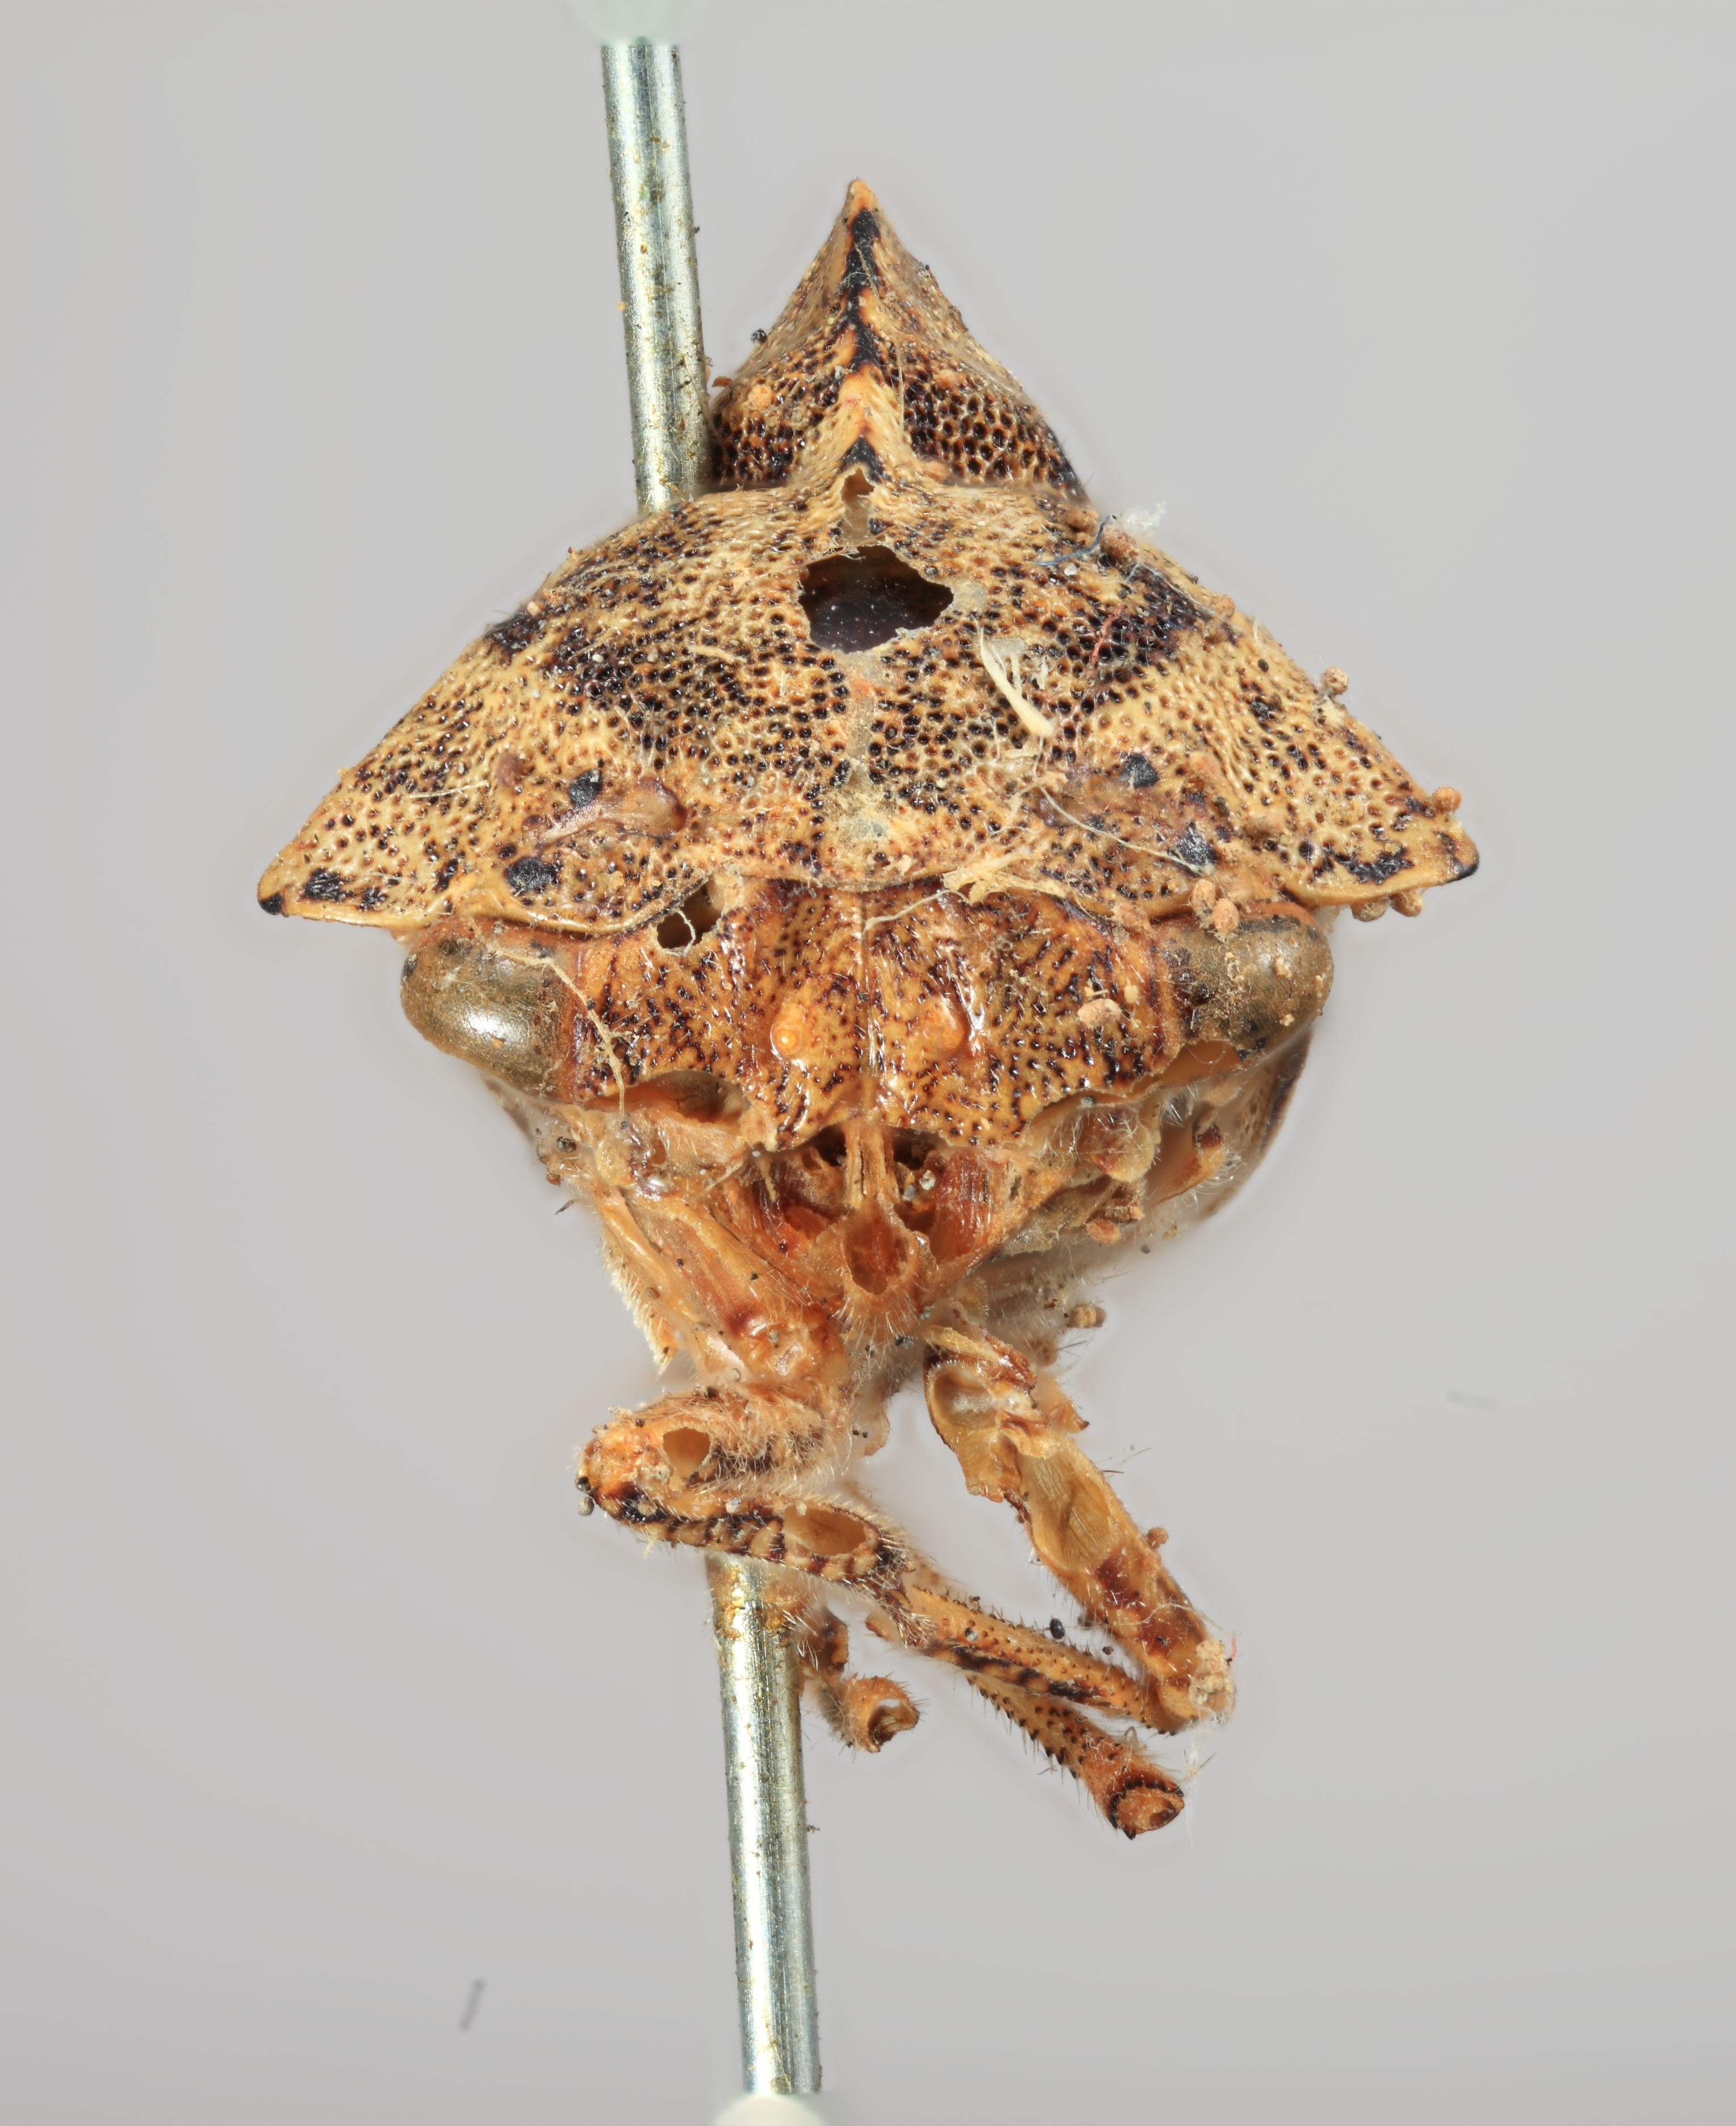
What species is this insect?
Telamona irrorata
